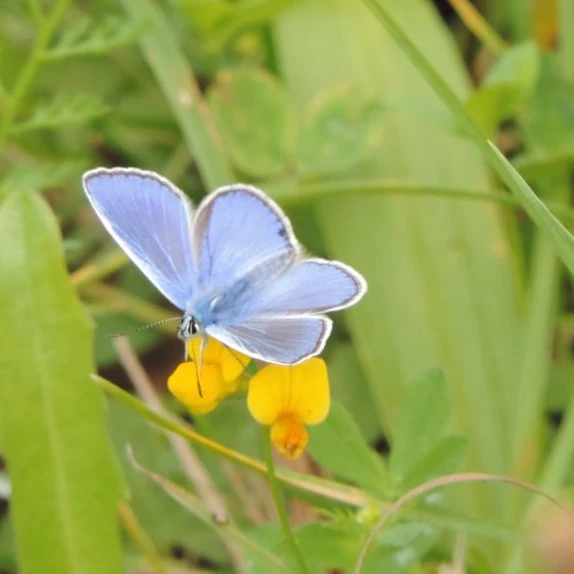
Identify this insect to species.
Polyommatus icarus
